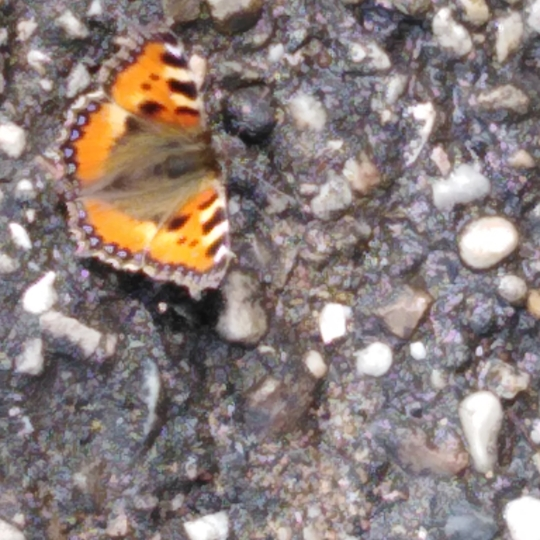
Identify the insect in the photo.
Aglais urticae
